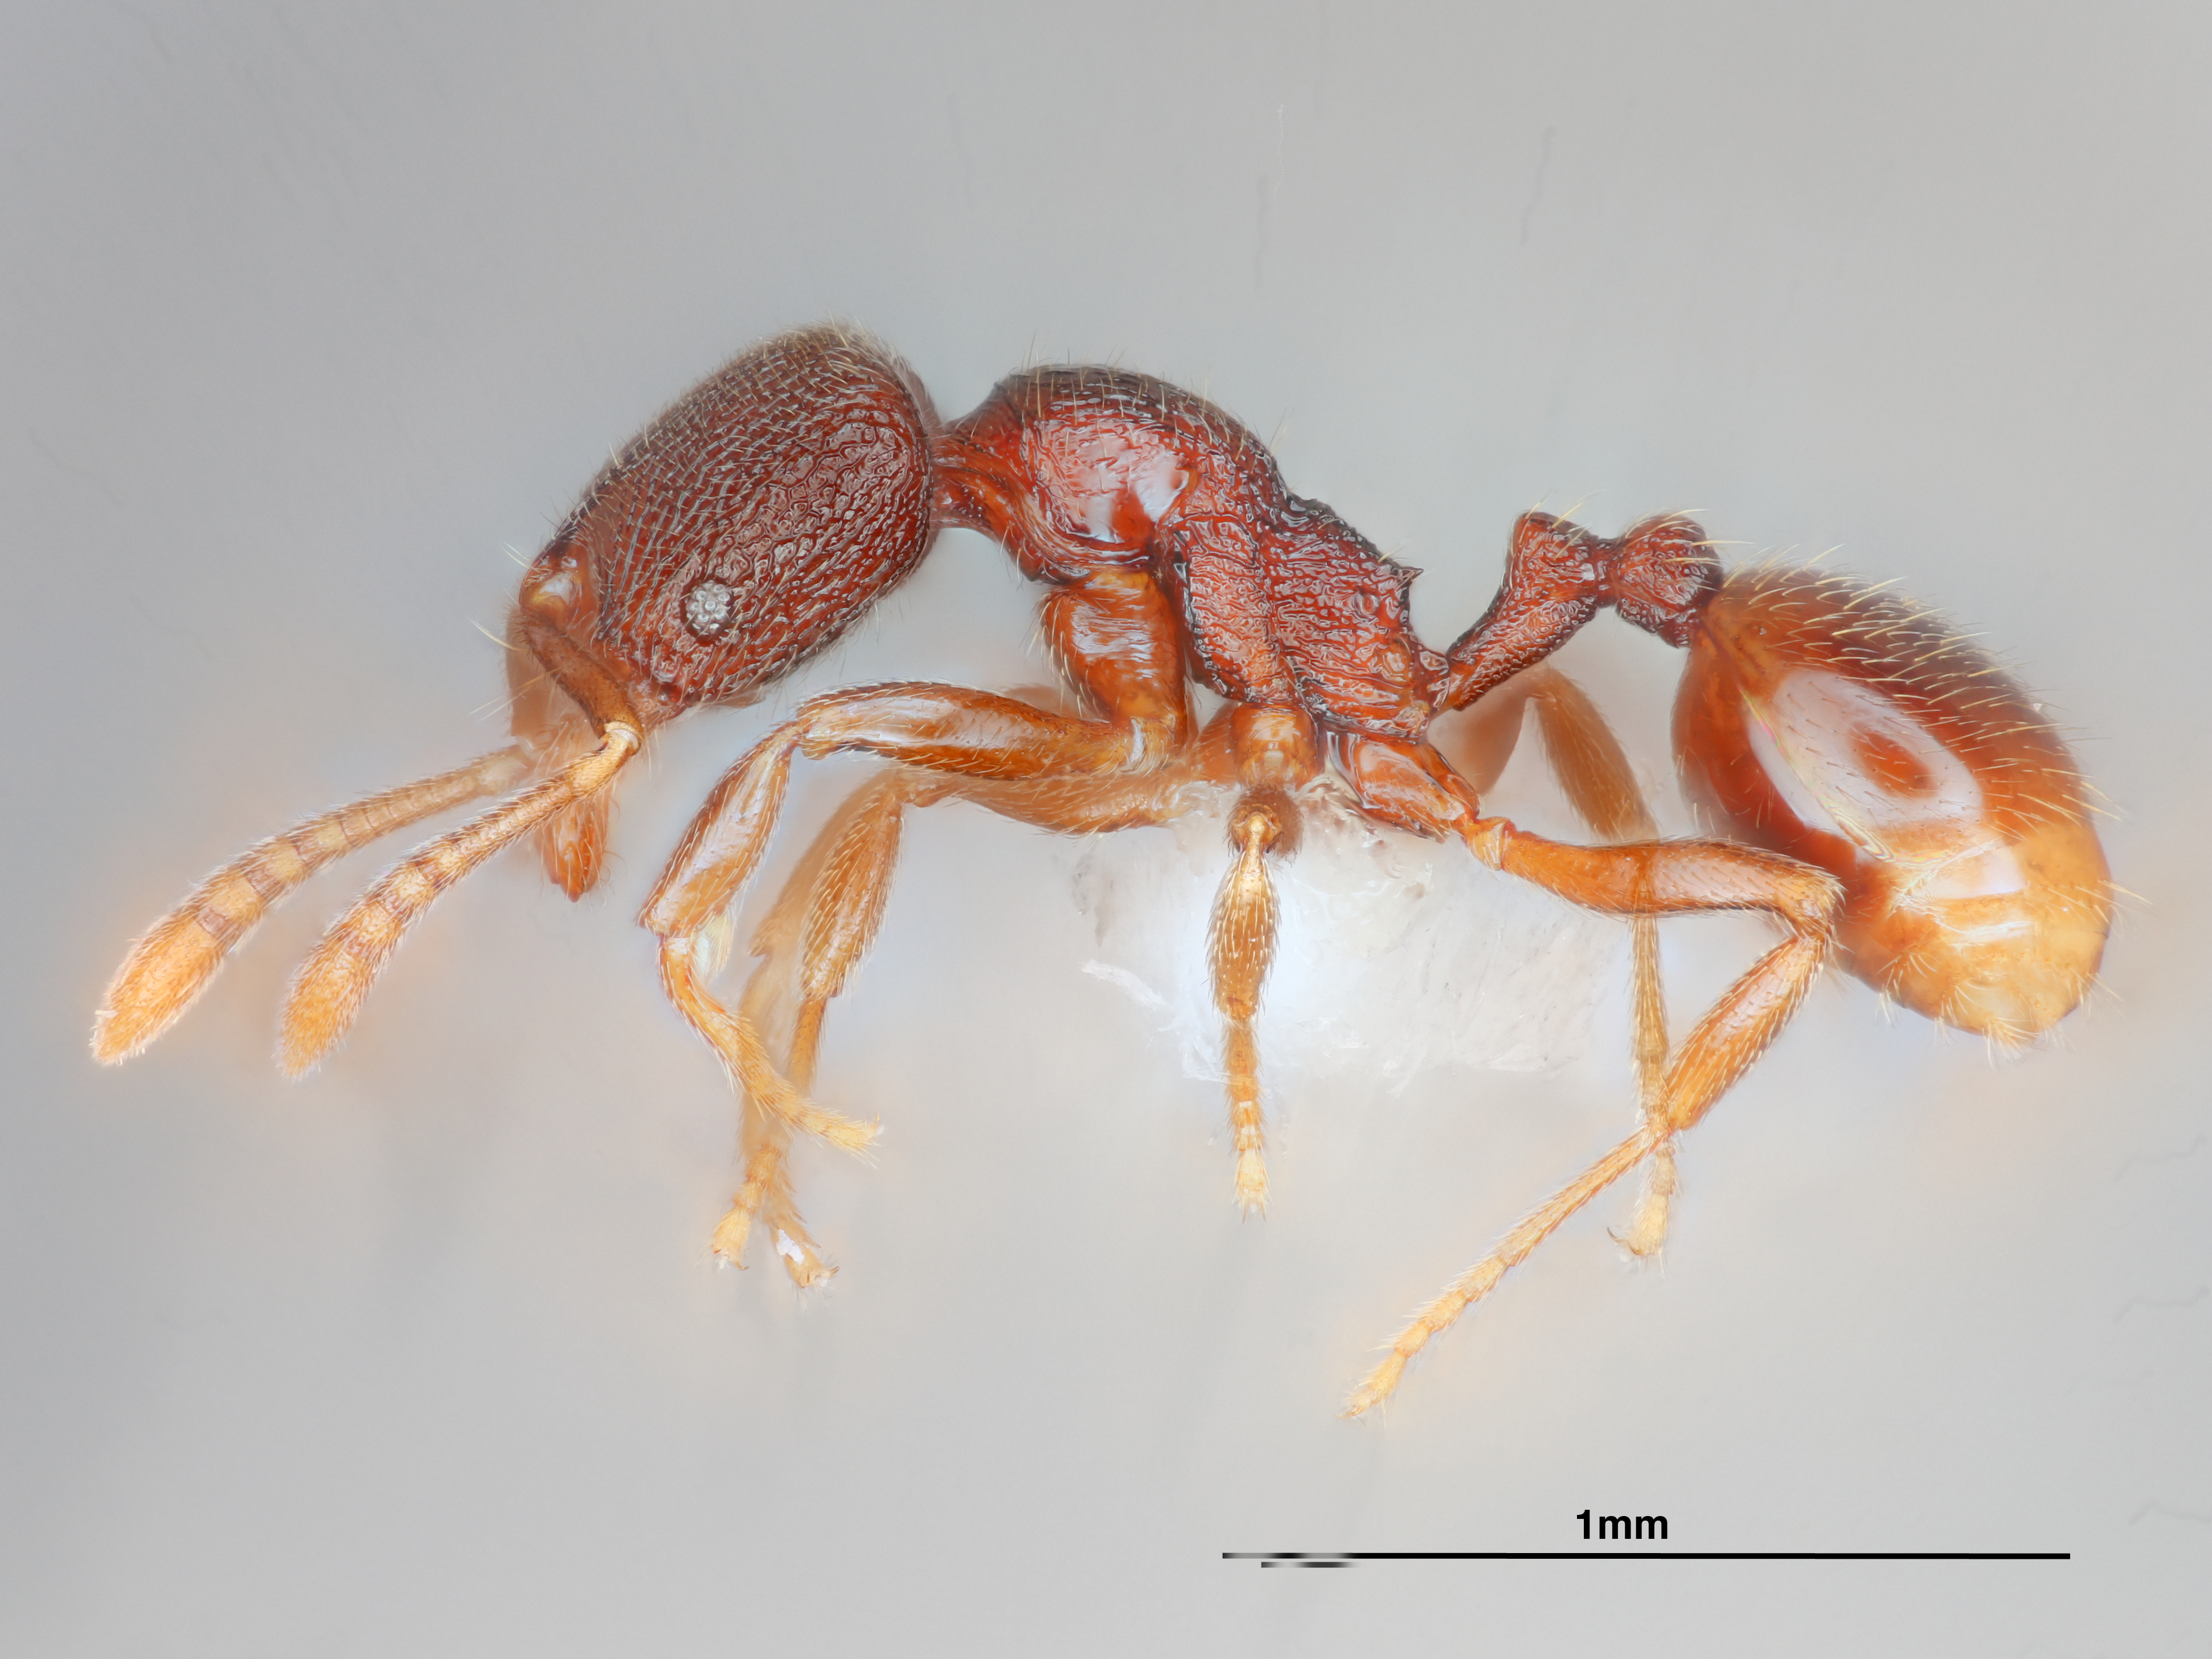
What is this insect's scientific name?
Stenamma crypticum
